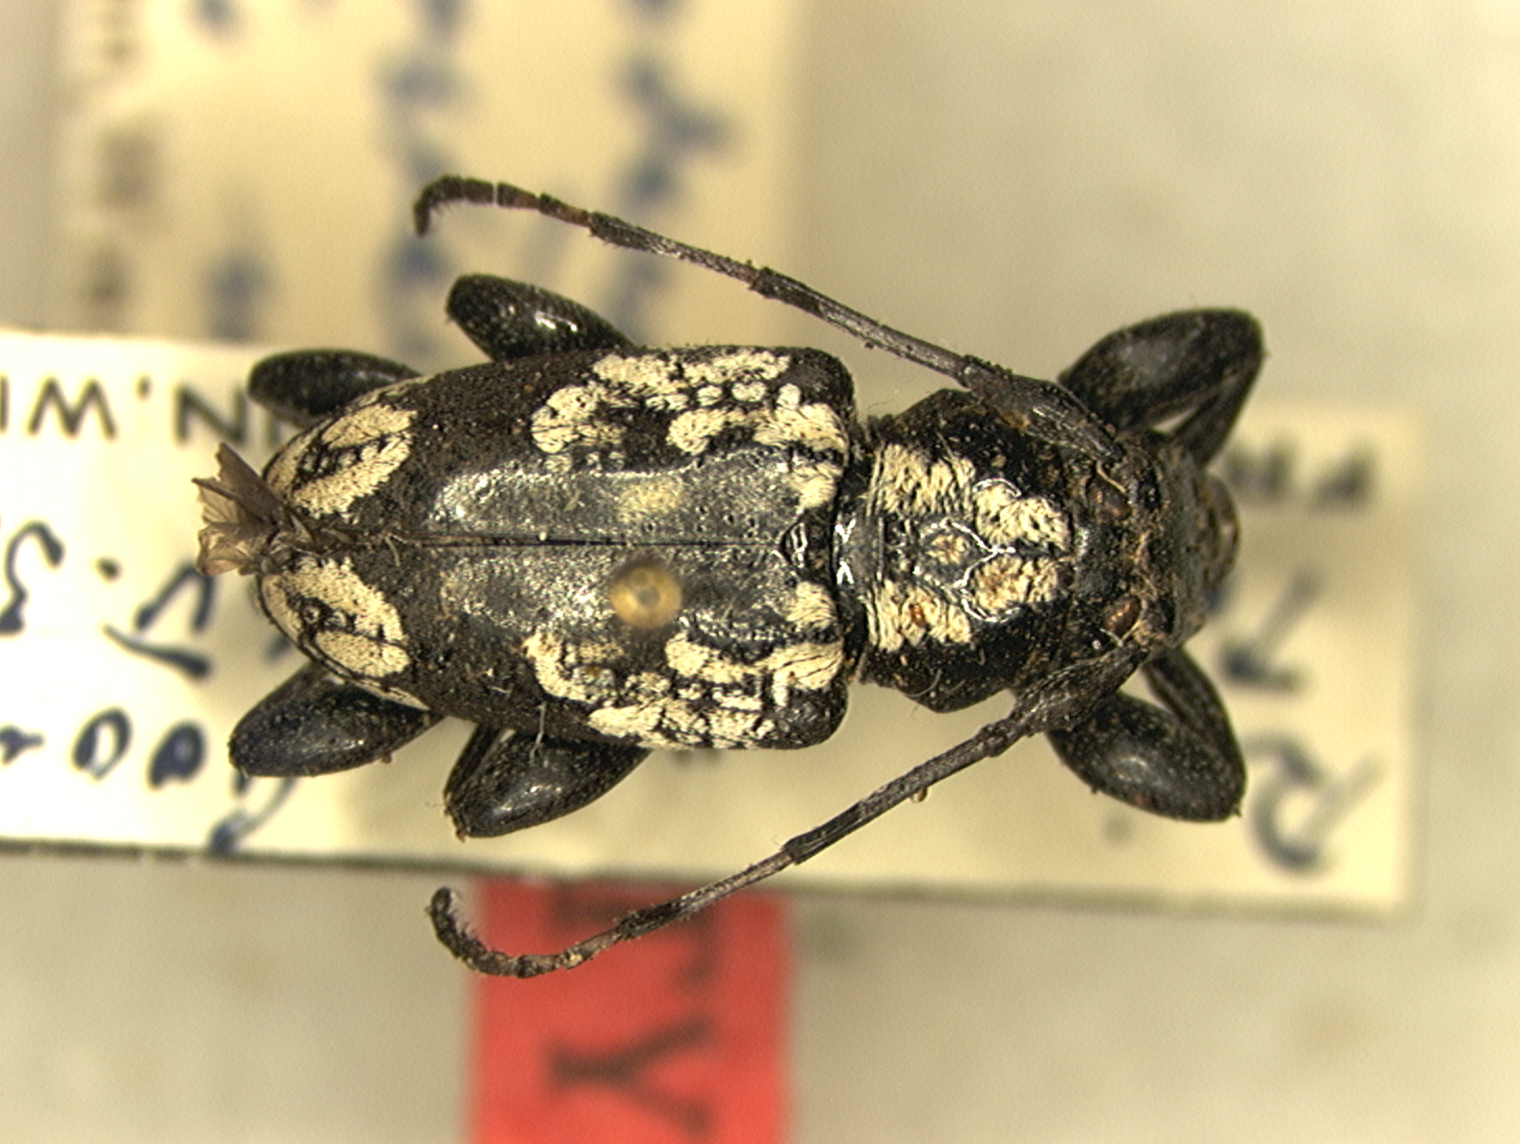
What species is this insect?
Acanthoderes forsteri
